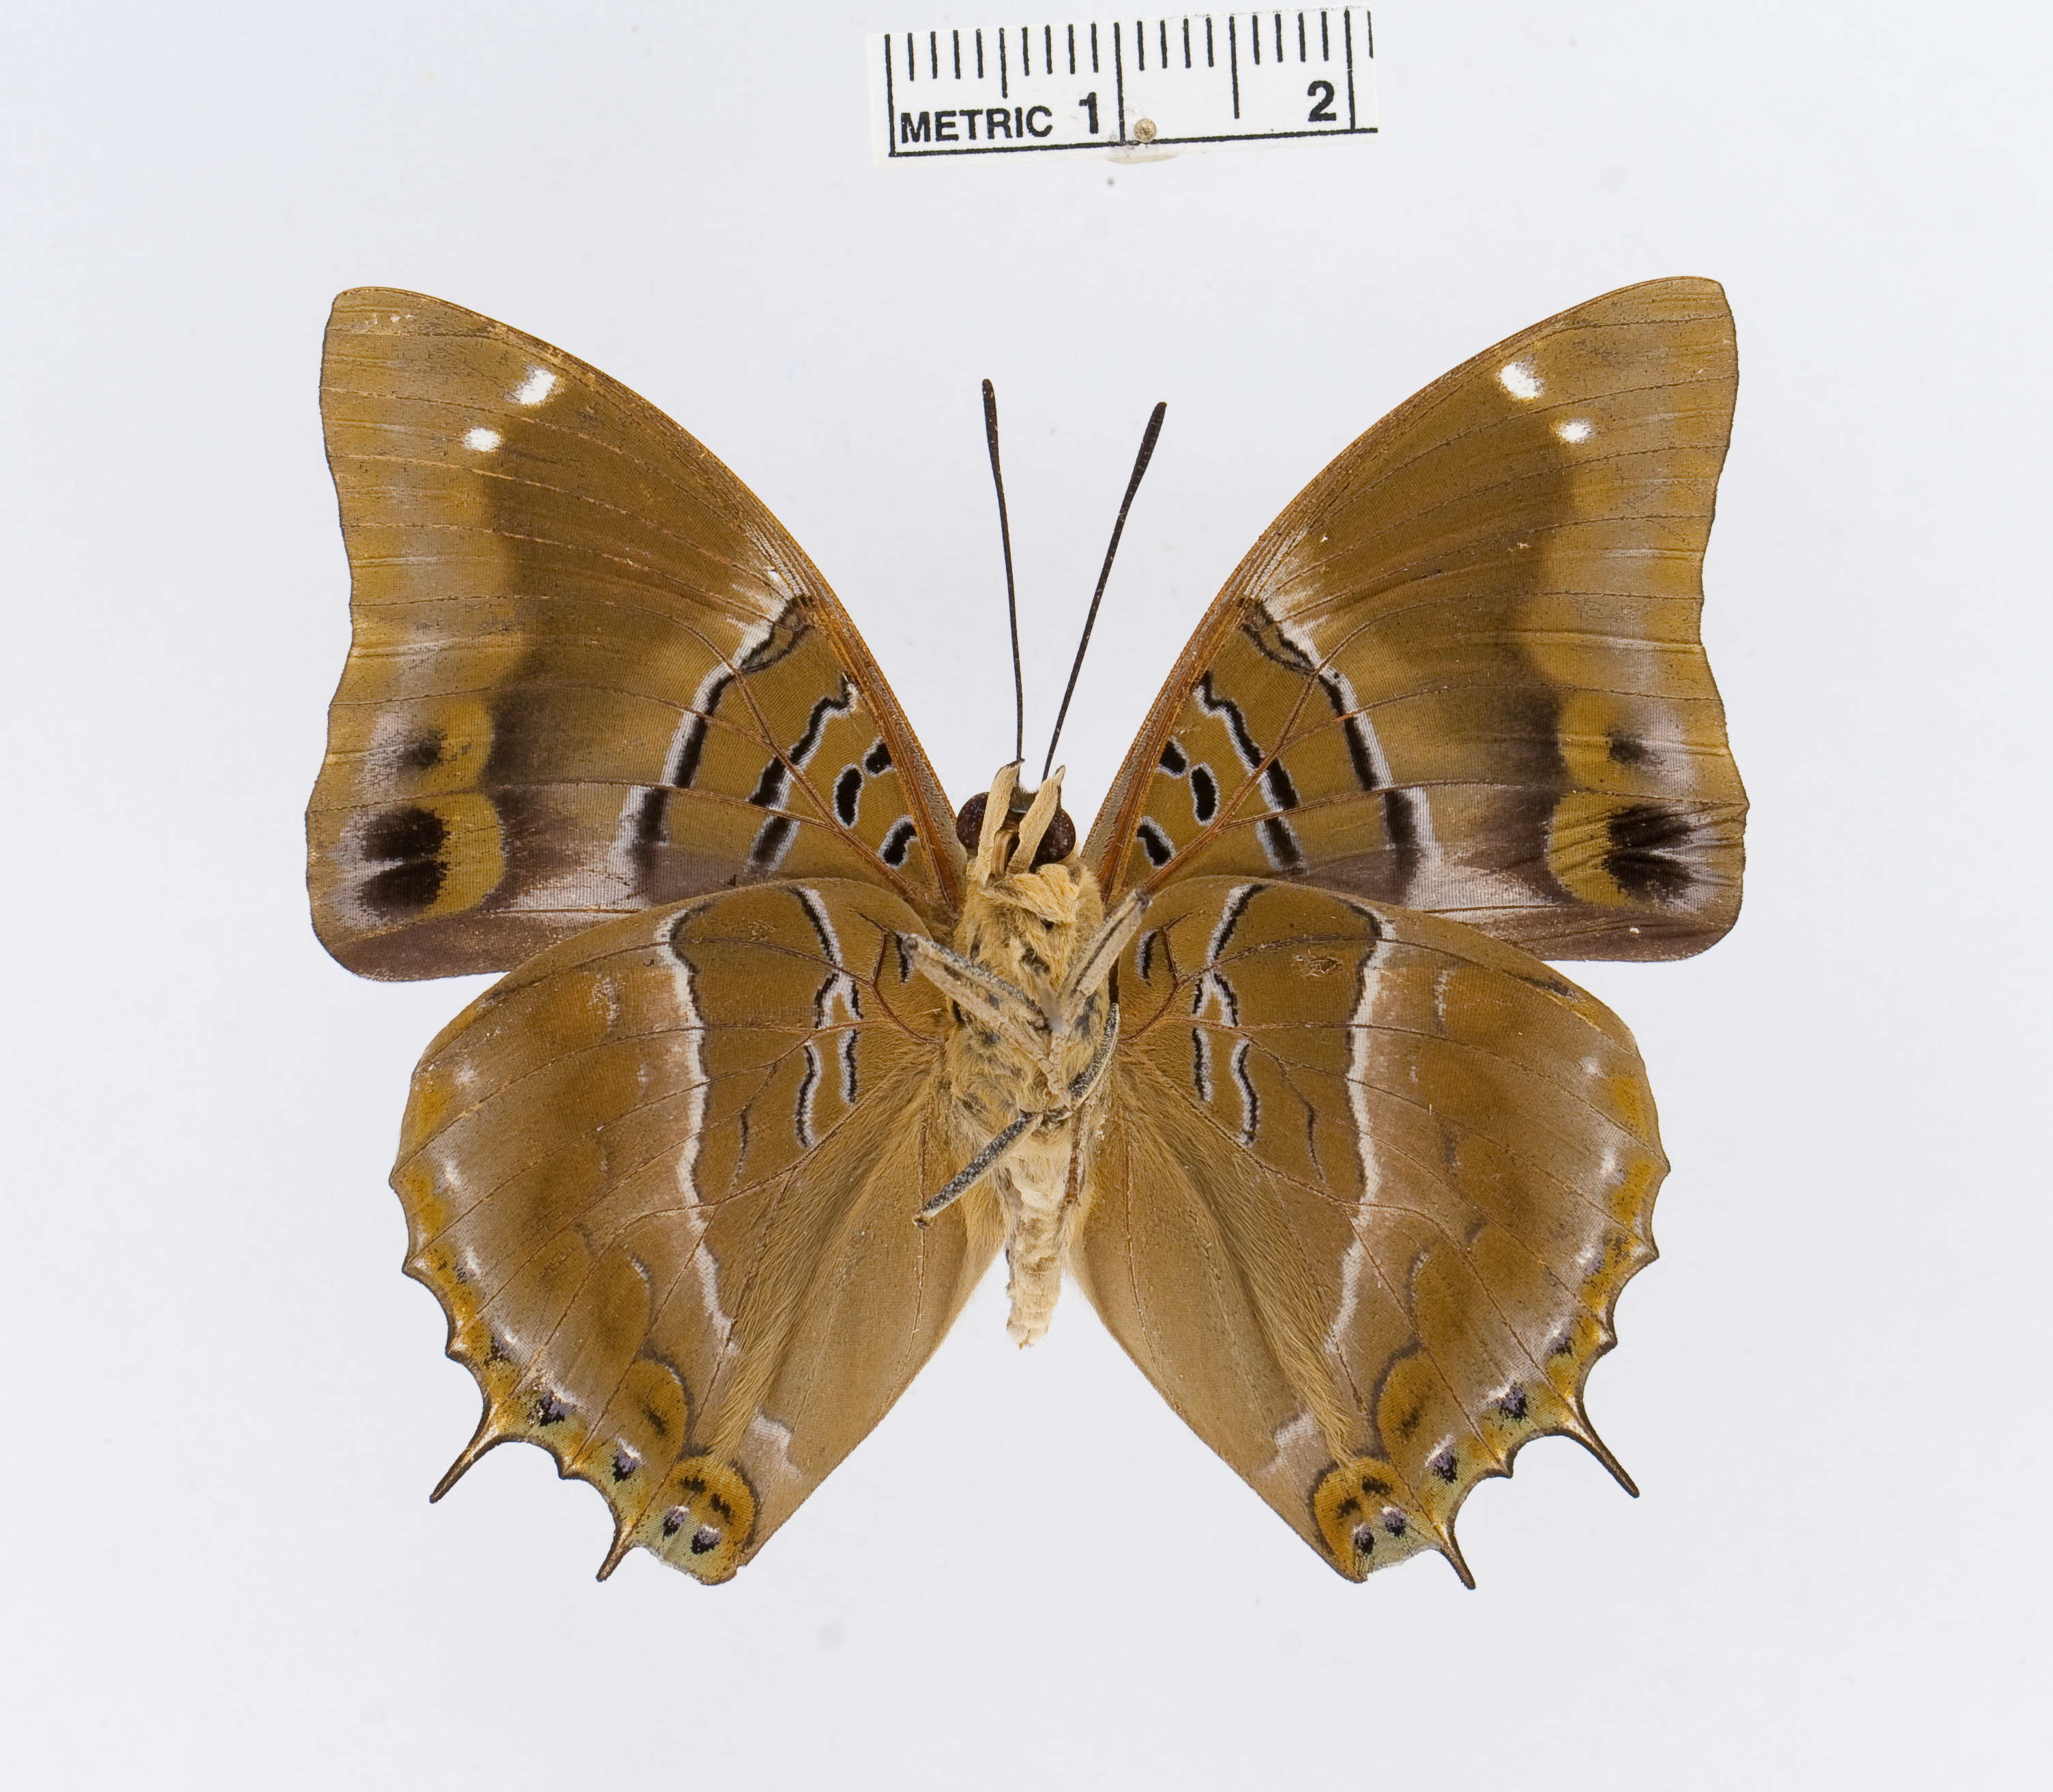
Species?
Charaxes violetta
